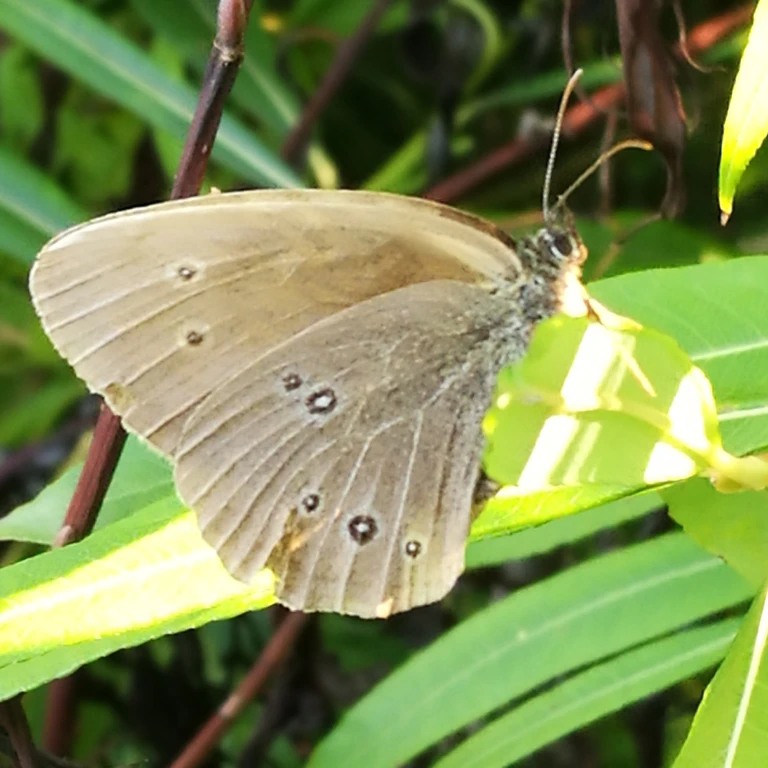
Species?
Aphantopus hyperantus
